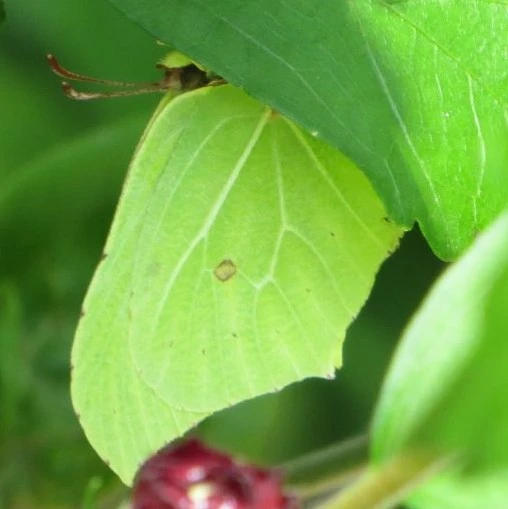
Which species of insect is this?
Gonepteryx rhamni
